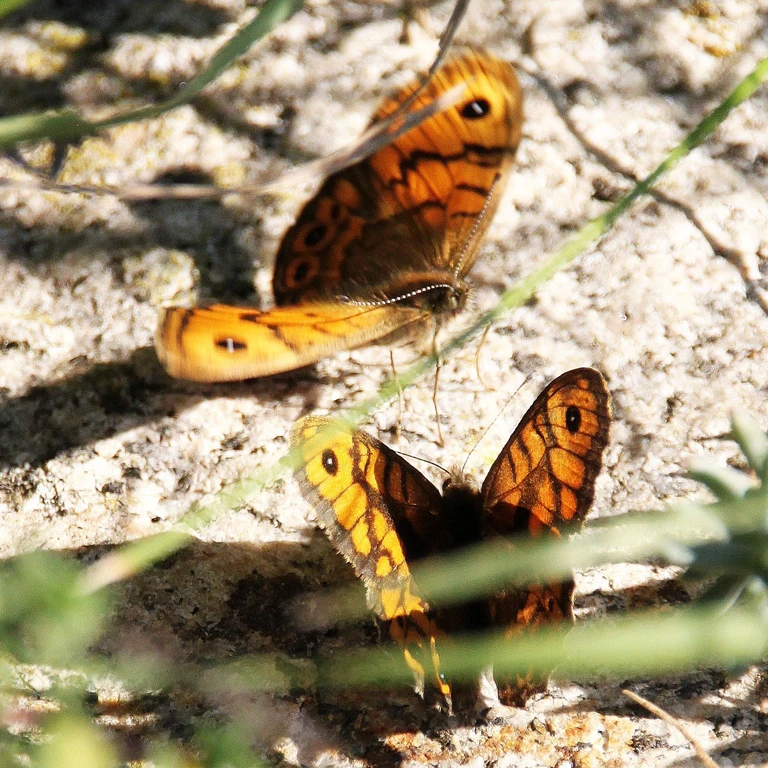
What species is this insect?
Lasiommata megera (also Pararge megera)
